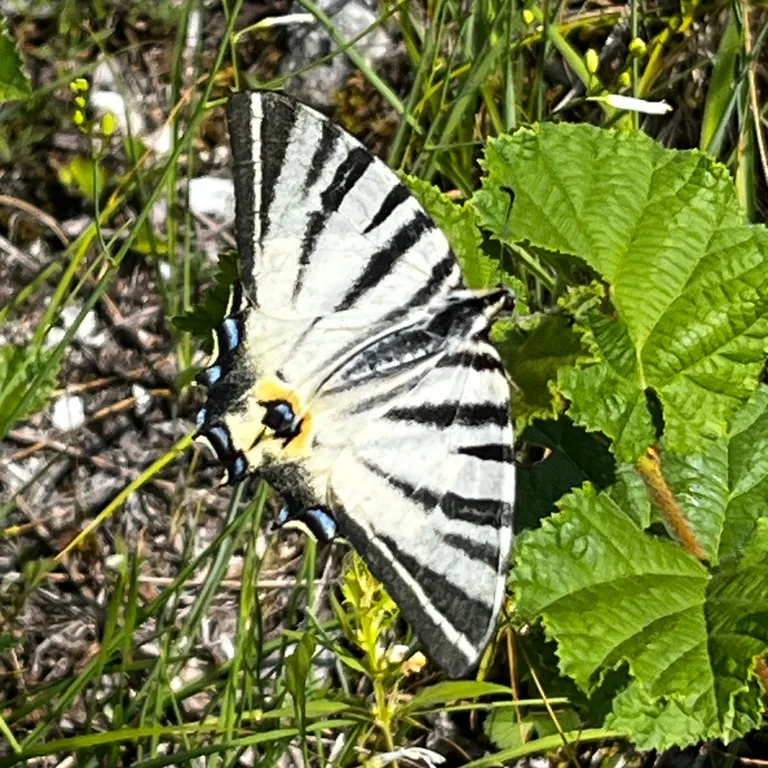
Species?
Iphiclides podalirius
